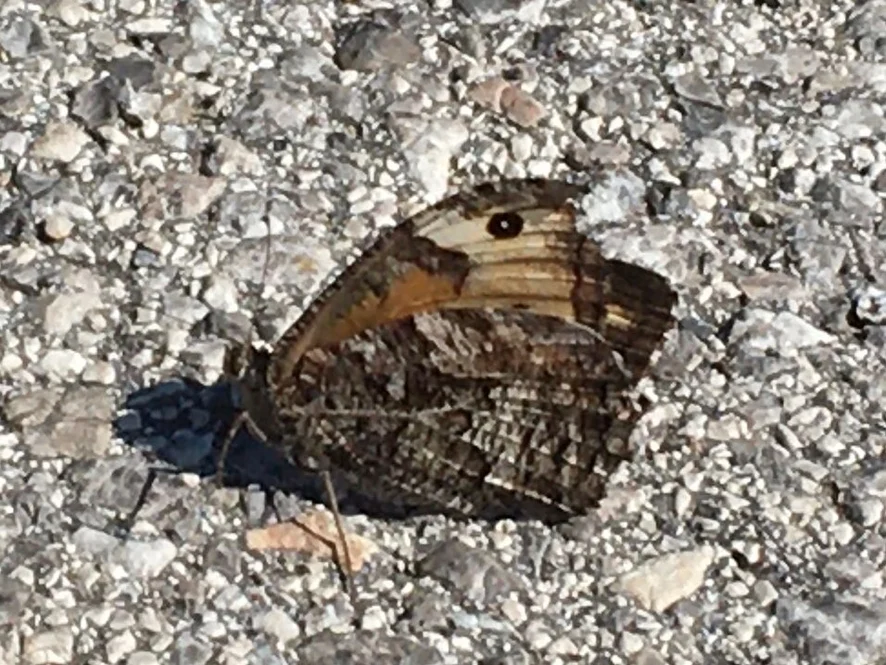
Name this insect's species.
Hipparchia semele
